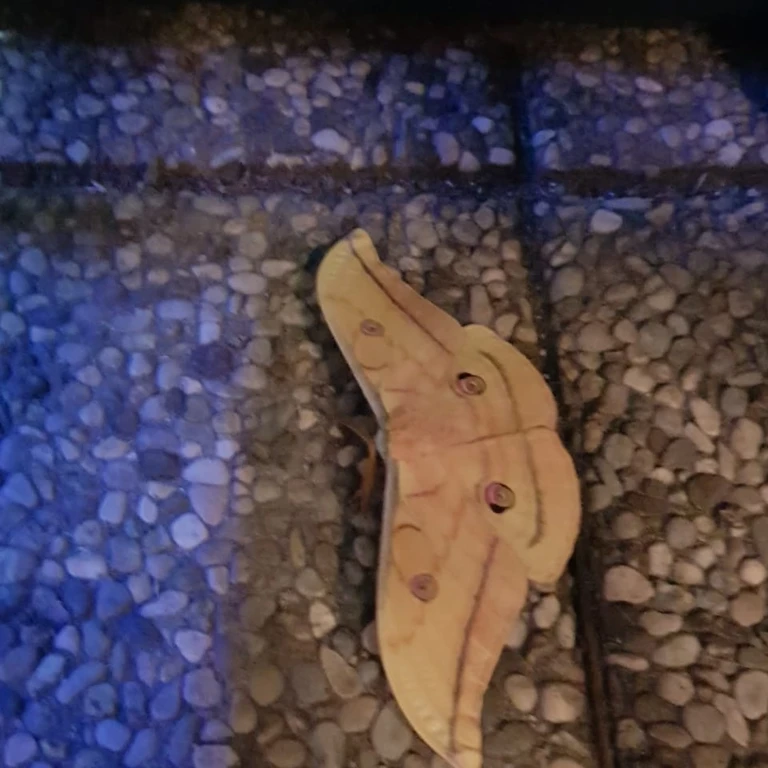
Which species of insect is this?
Antheraea yamamai
